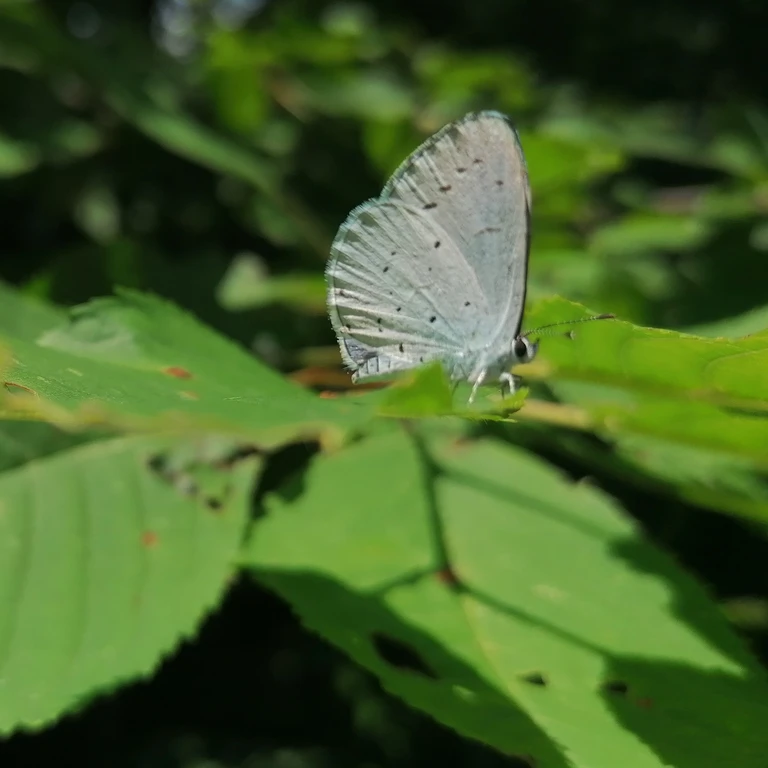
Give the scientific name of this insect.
Celastrina argiolus
